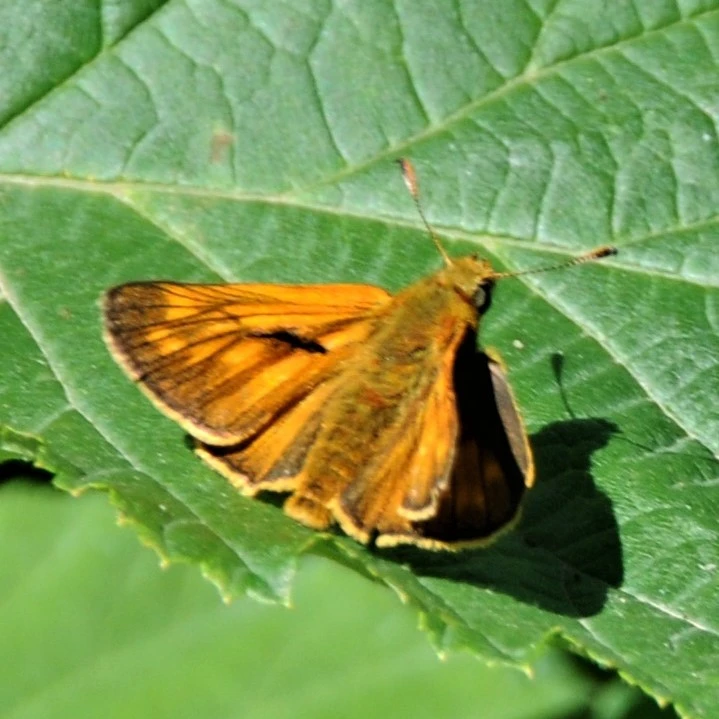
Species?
Ochlodes sylvanus (also Ochlodes venata)
